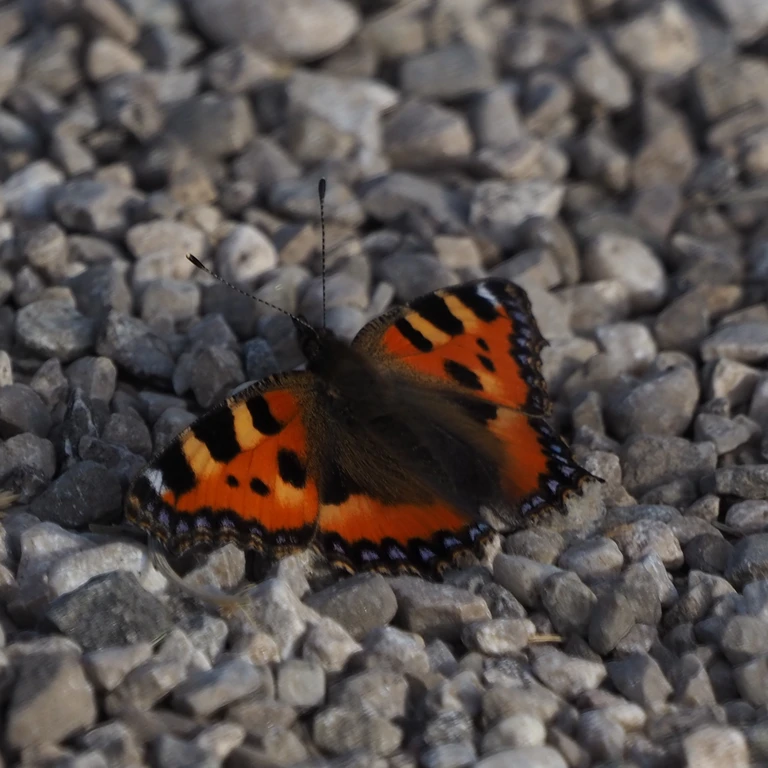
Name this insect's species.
Aglais urticae
